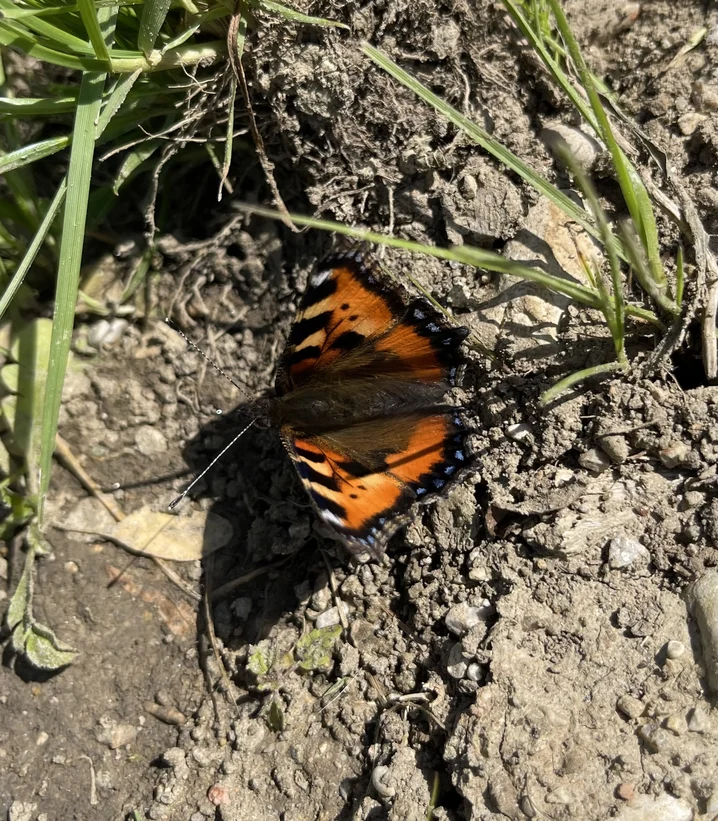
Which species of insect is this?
Aglais urticae
